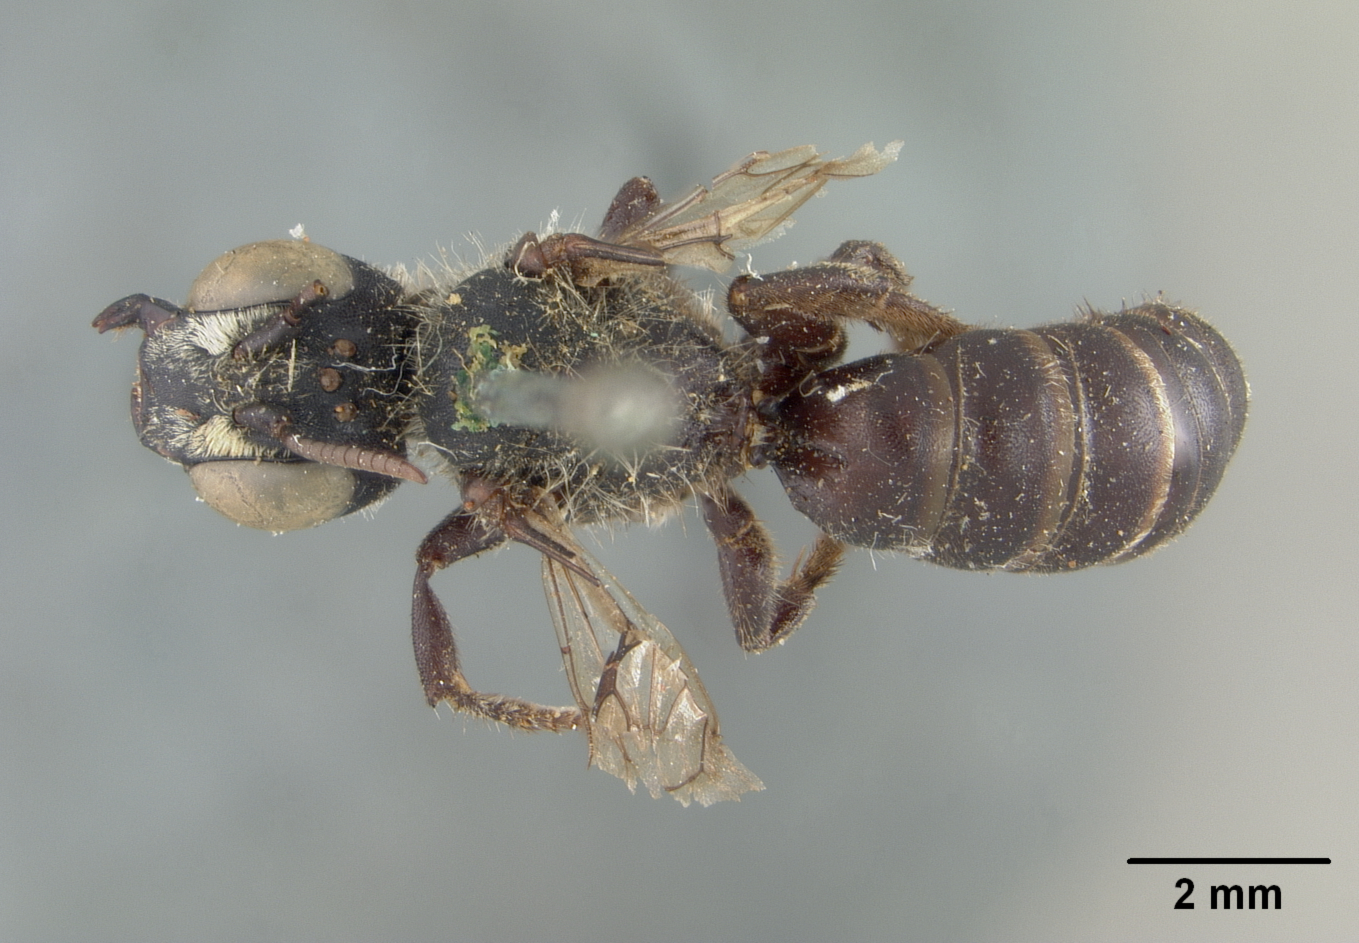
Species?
Andronicus hesperius
